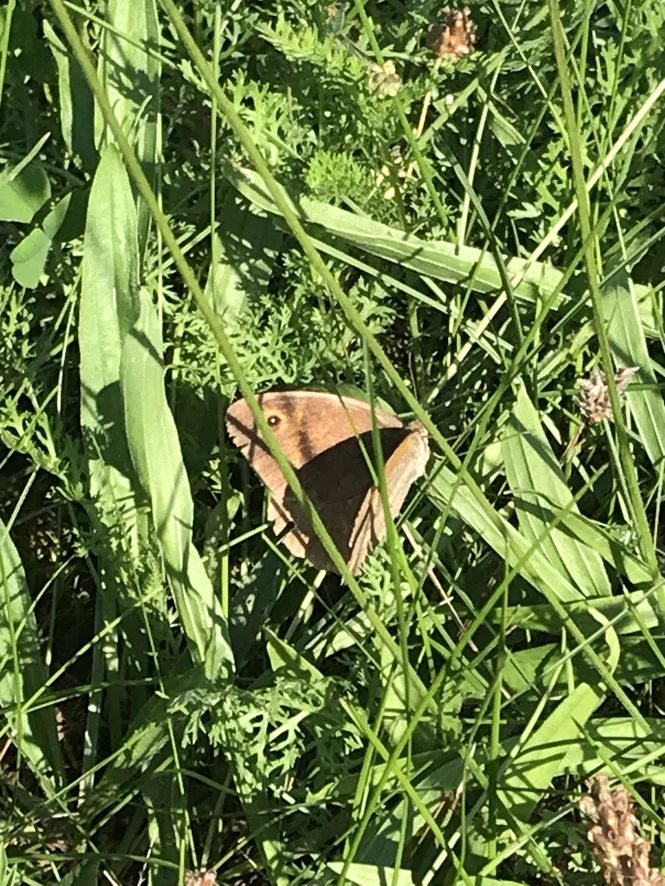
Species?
Maniola jurtina
